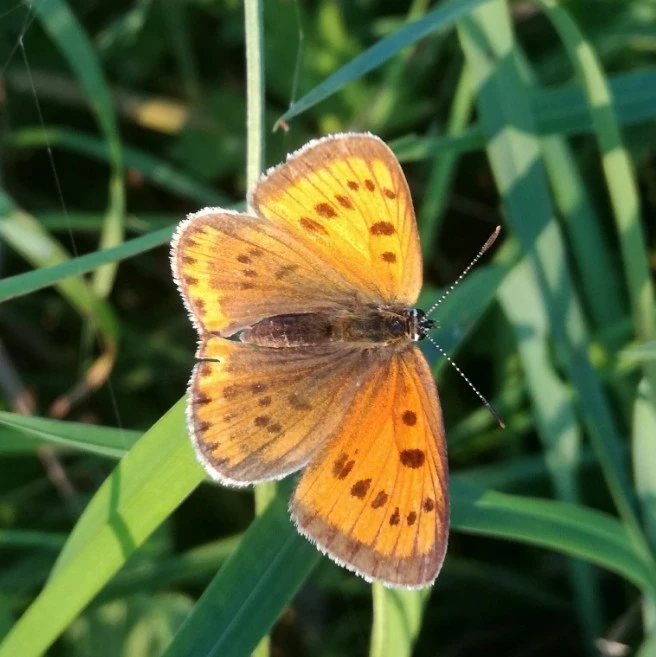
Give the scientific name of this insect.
Lycaena dispar
